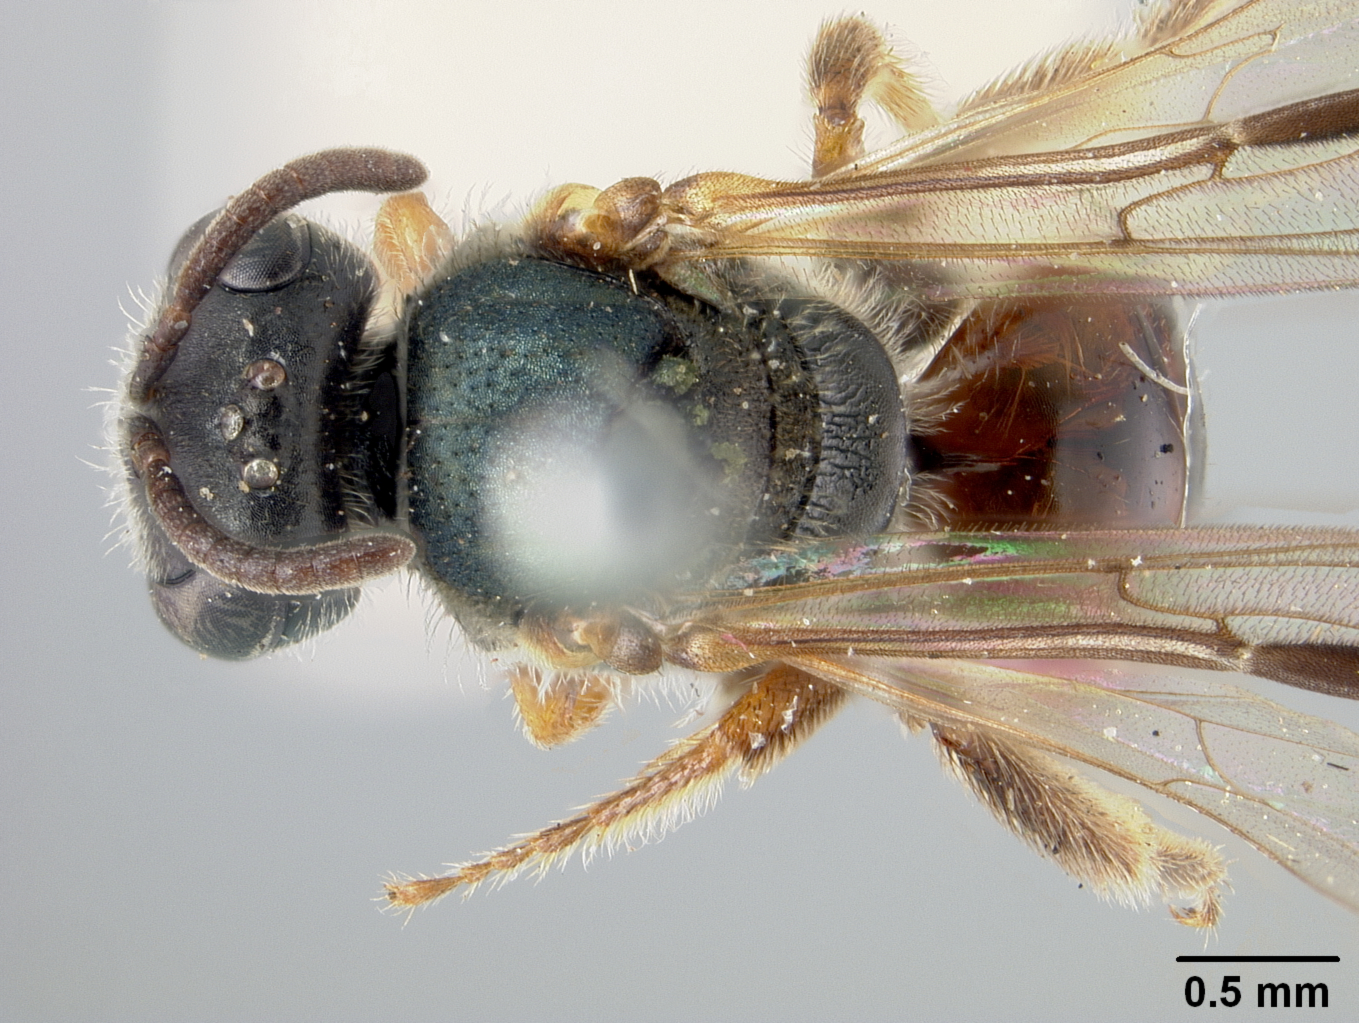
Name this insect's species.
Halictus brisbanensis
